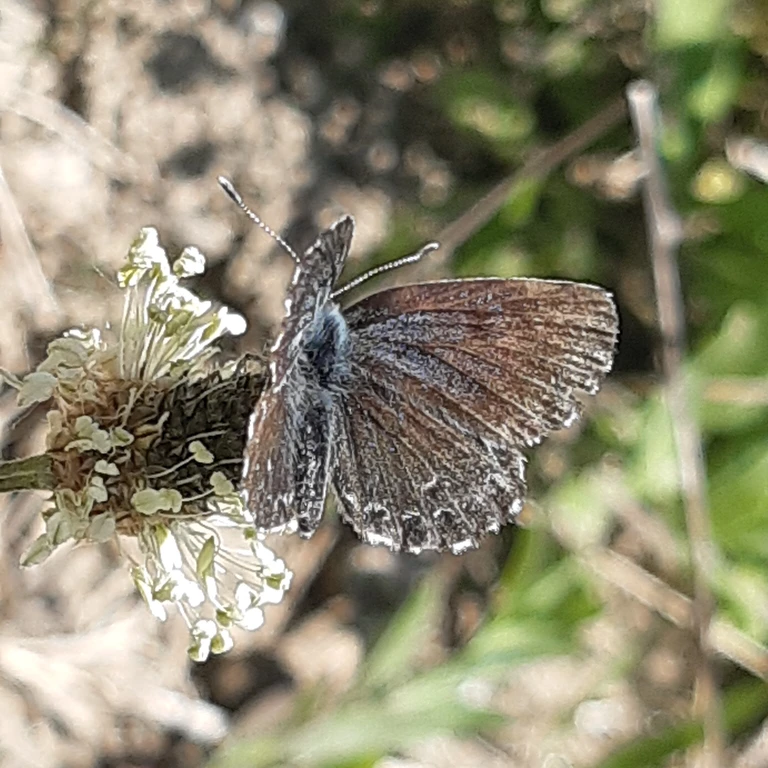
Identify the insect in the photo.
Scolitantides orion
